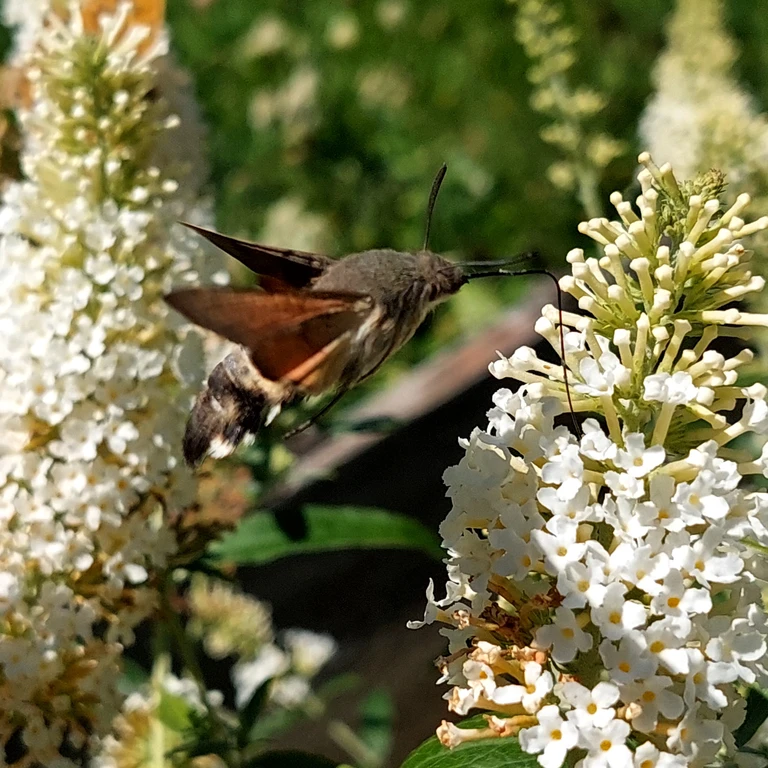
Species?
Macroglossum stellatarum
